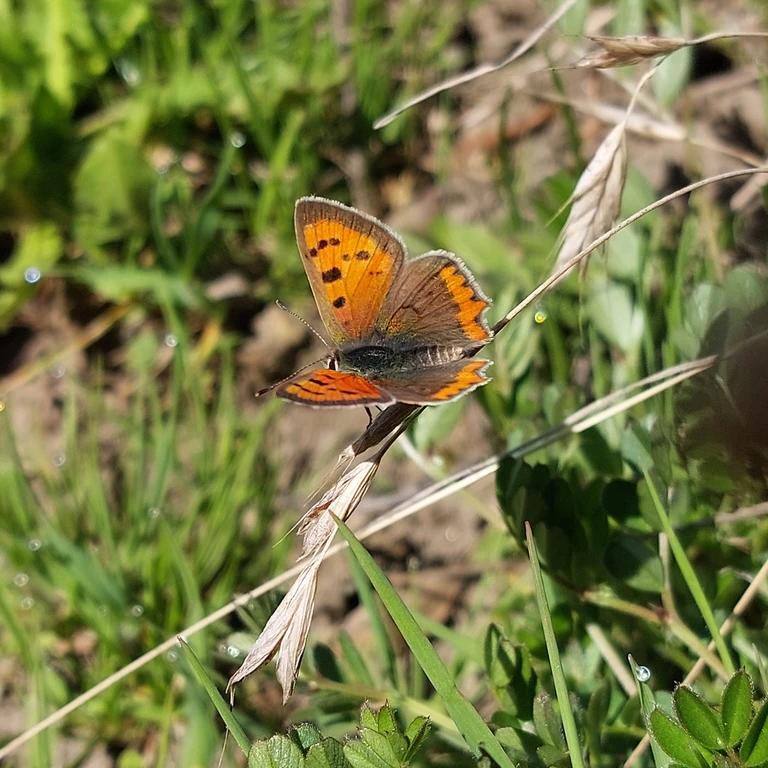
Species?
Lycaena phlaeas
